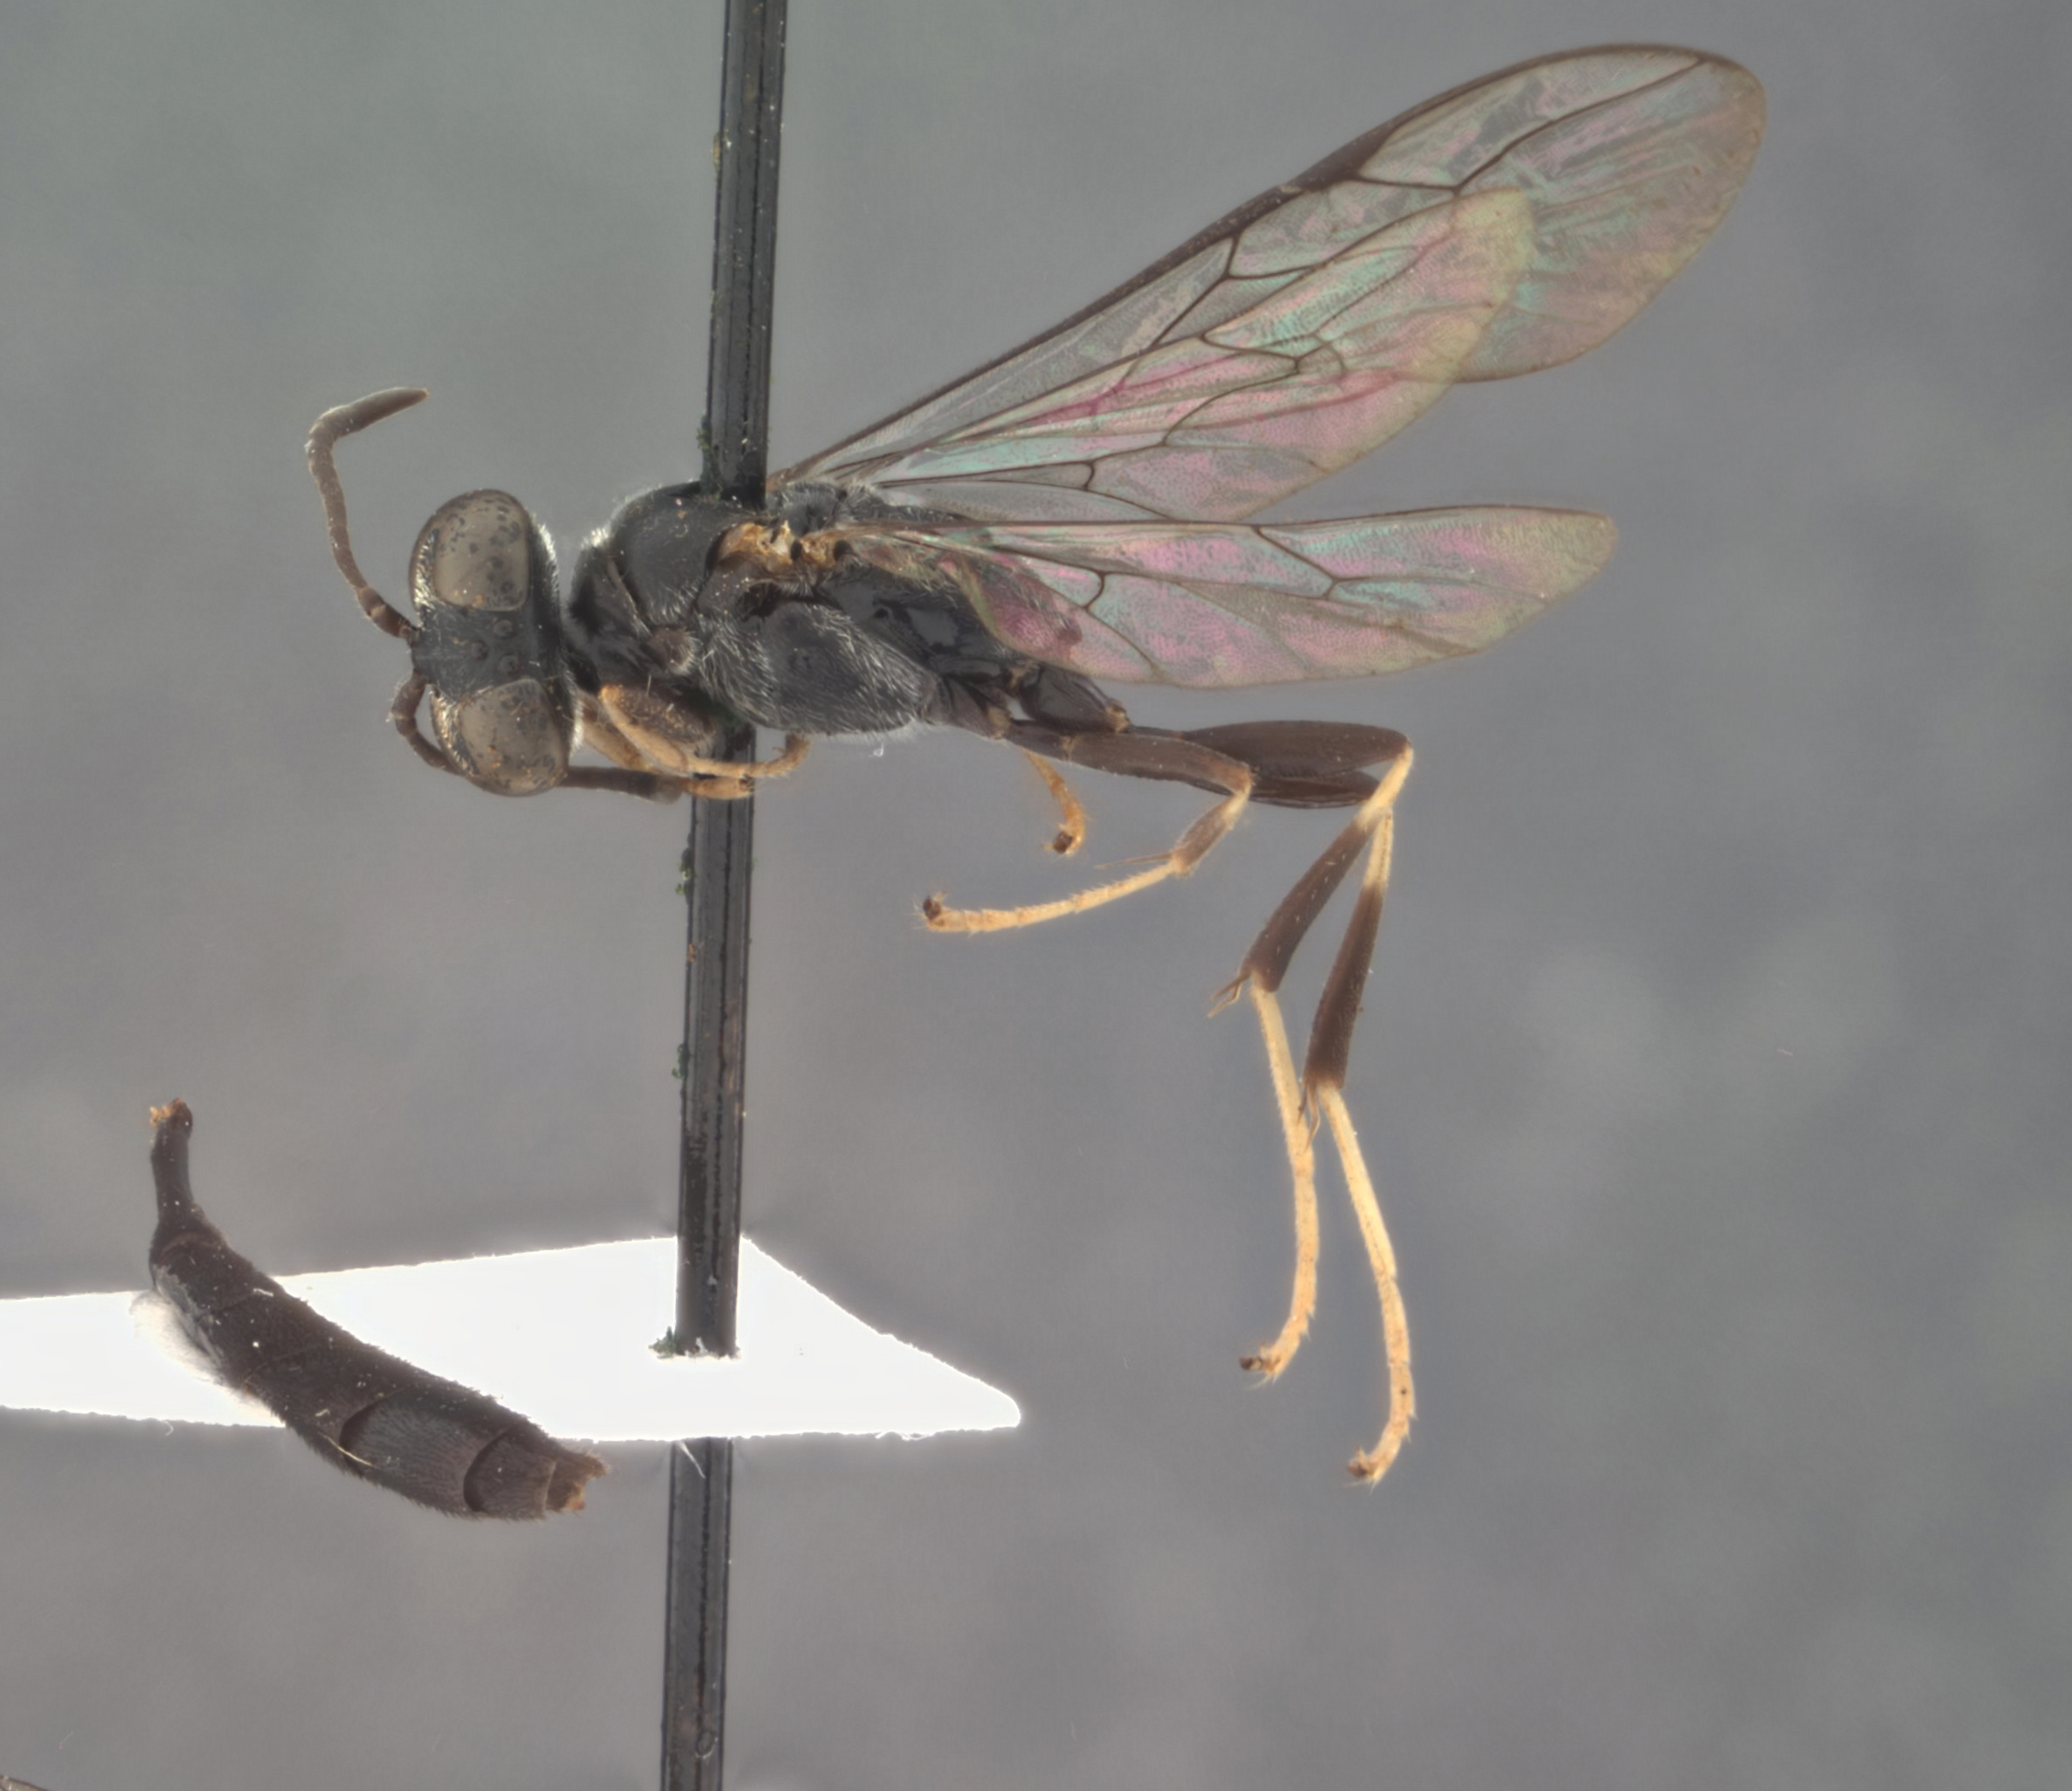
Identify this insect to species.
Trypoxylon semicompluvium
